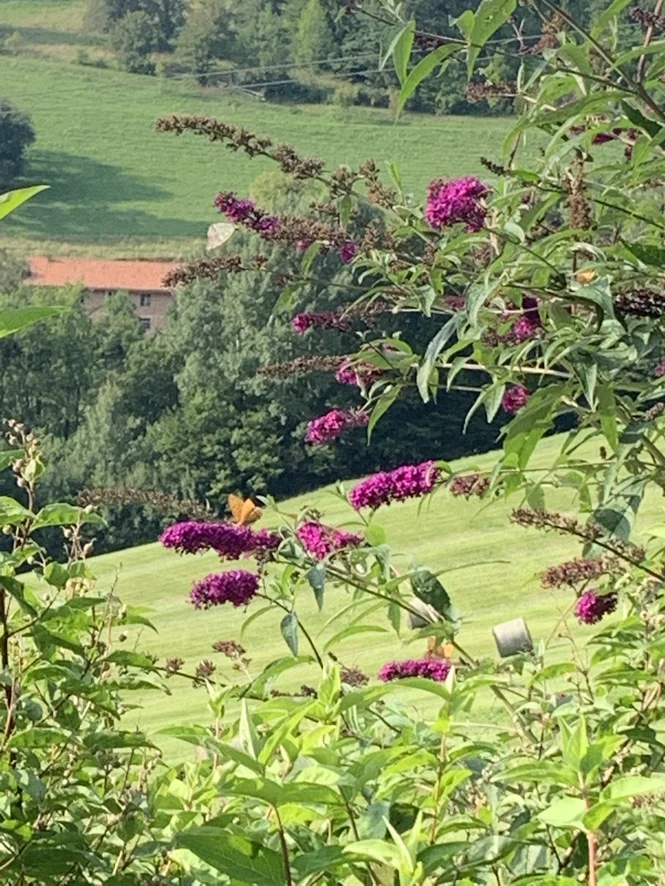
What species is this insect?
Argynnis paphia
